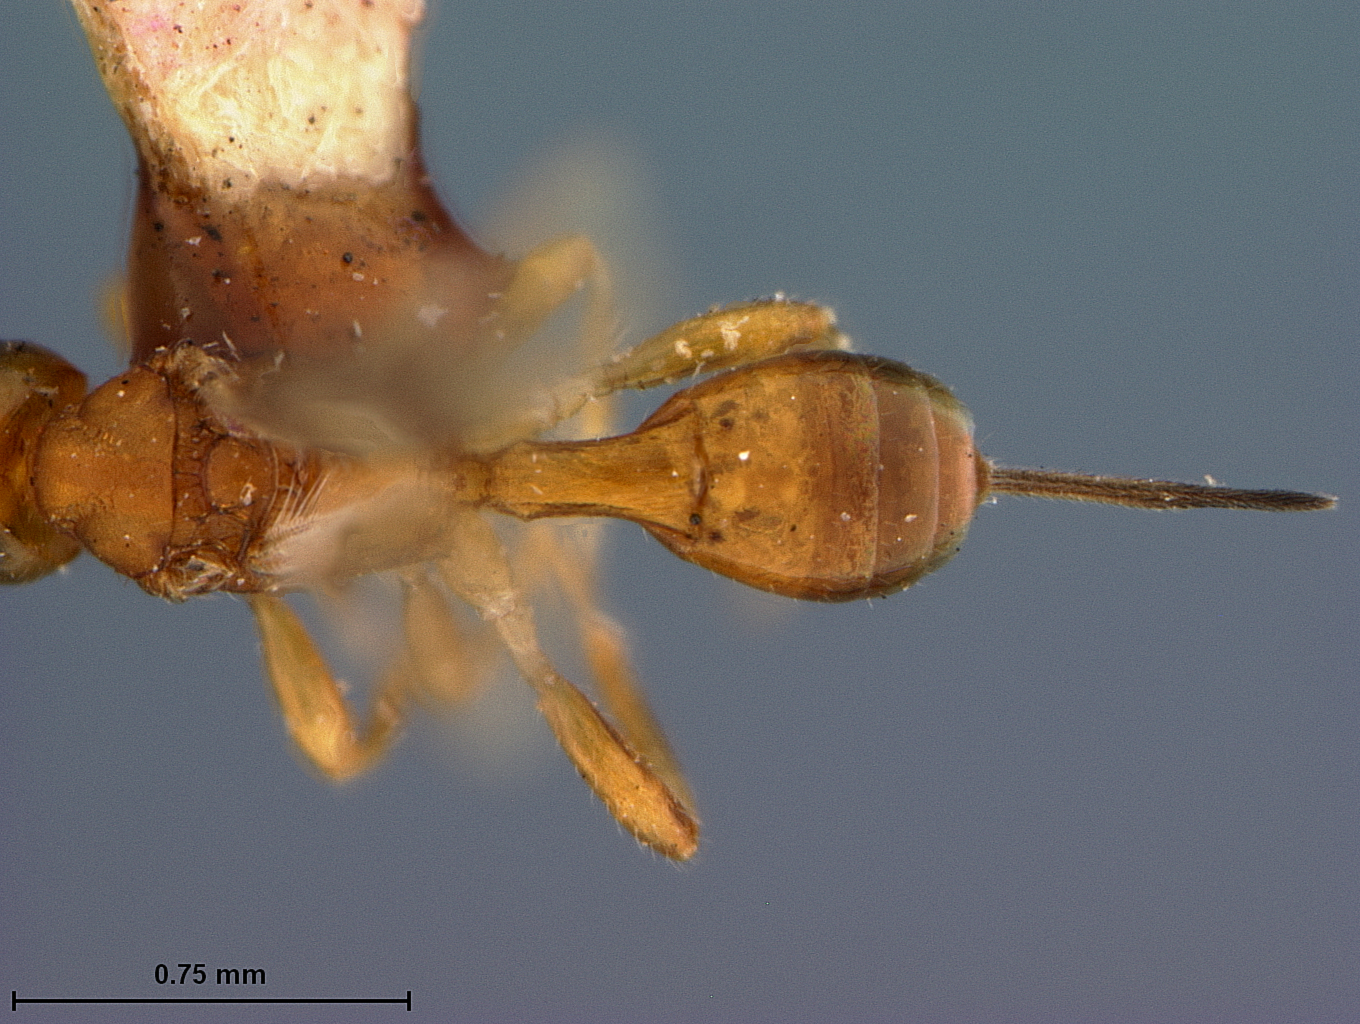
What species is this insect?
Spathius parvulus
